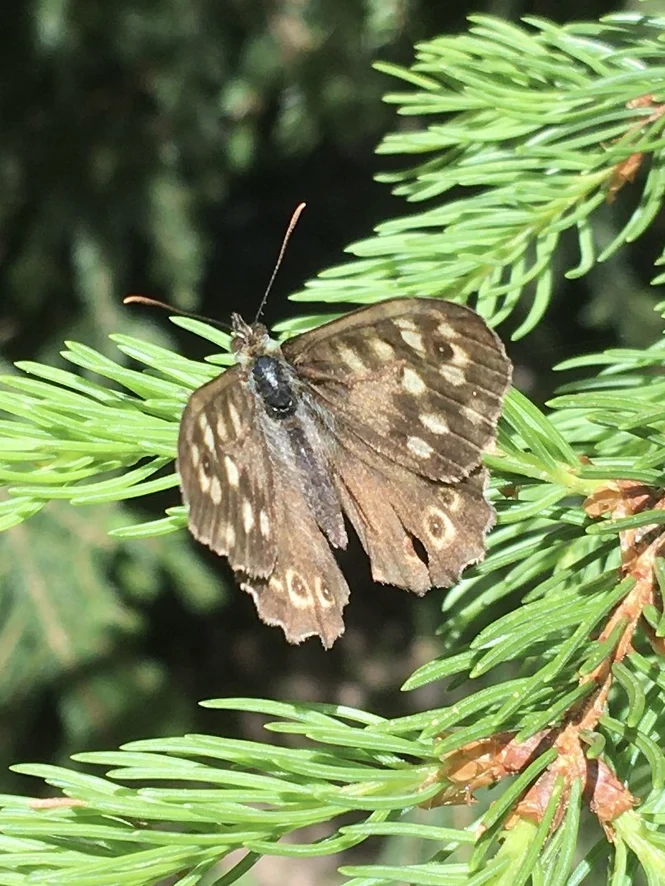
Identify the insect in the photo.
Pararge aegeria
